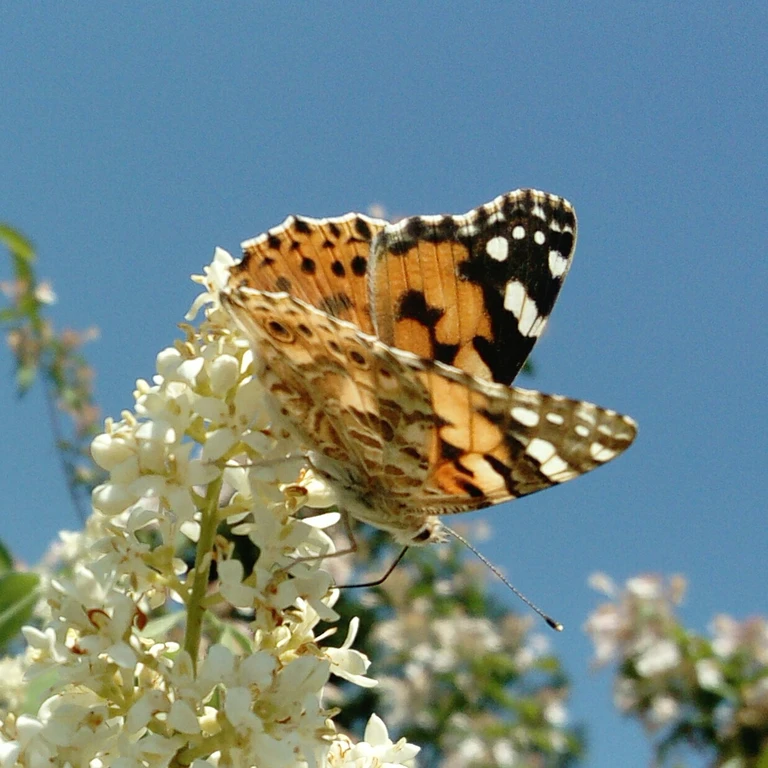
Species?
Vanessa cardui
